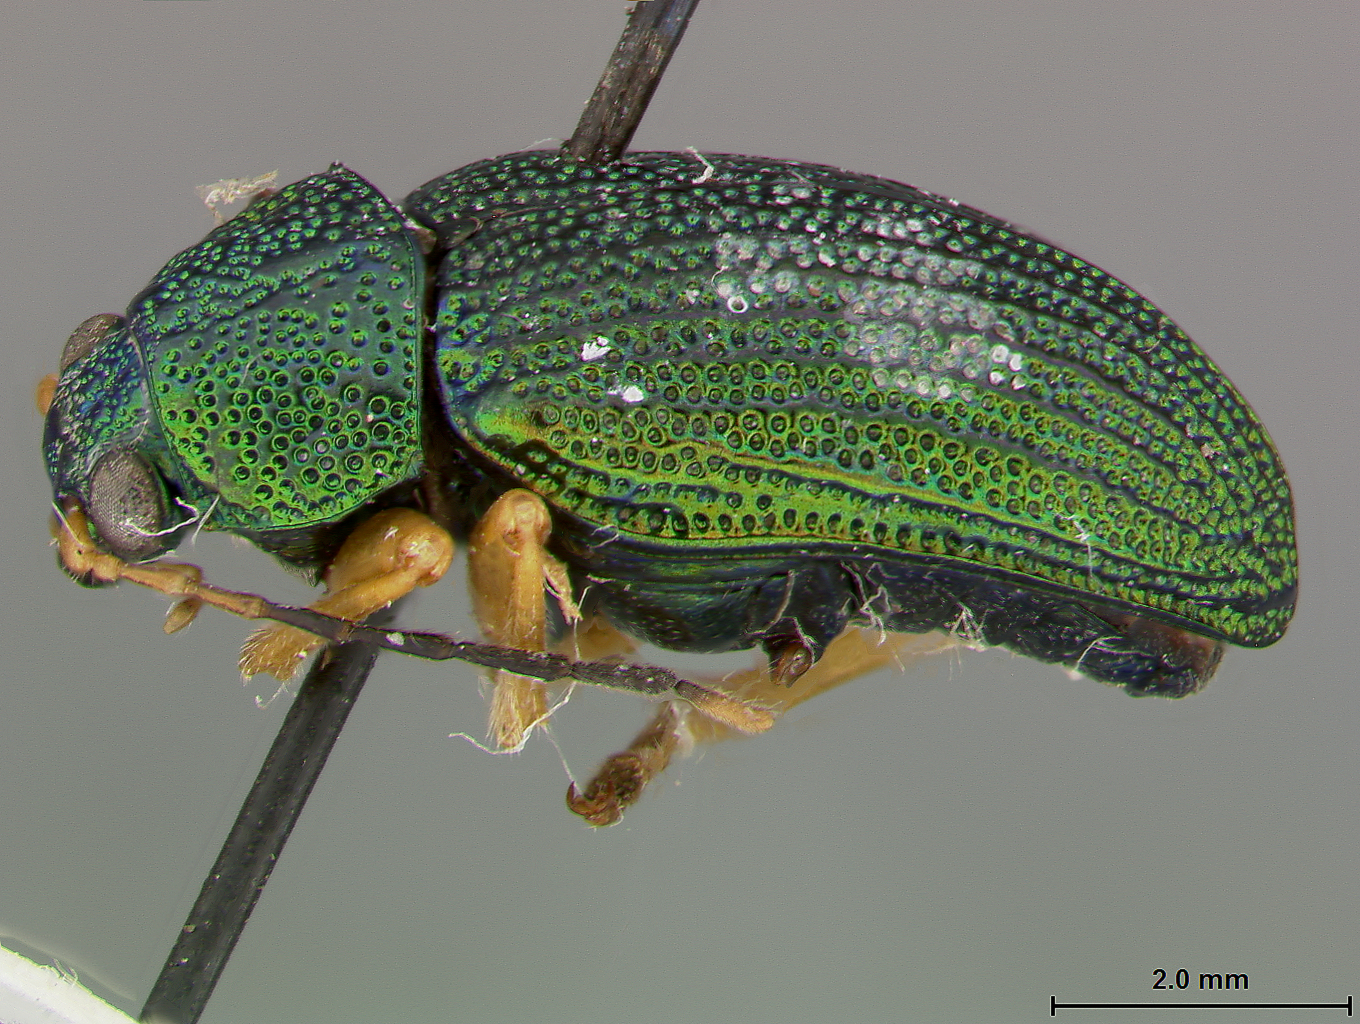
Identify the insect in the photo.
Colaspis daguensis
